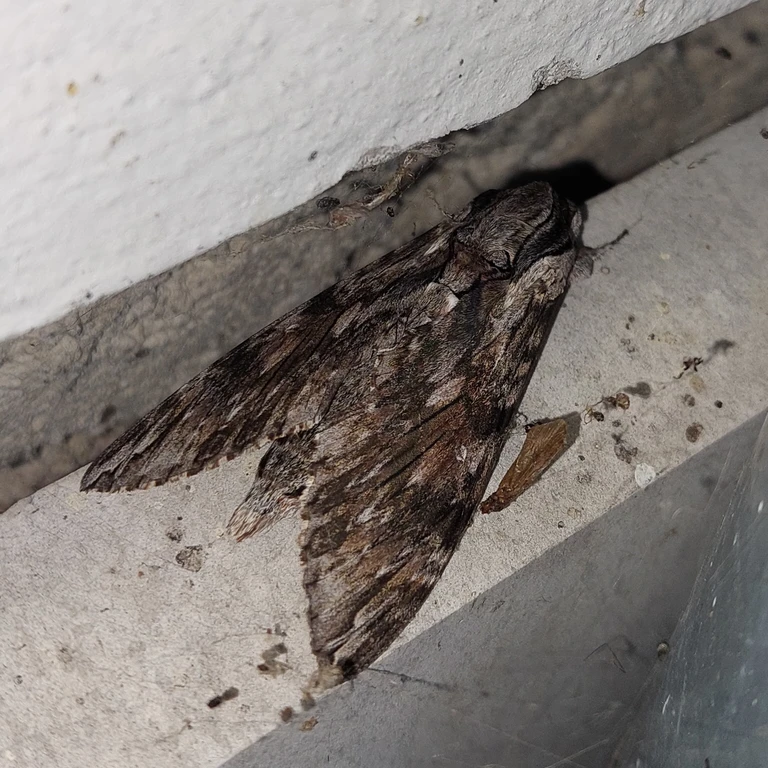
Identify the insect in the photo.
Agrius convolvuli
